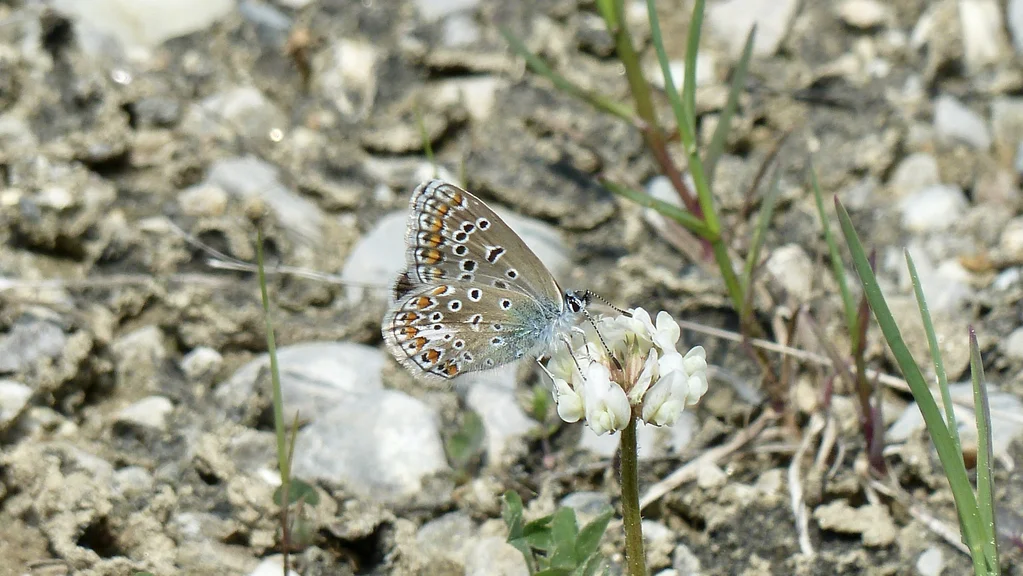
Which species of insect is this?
Polyommatus icarus
